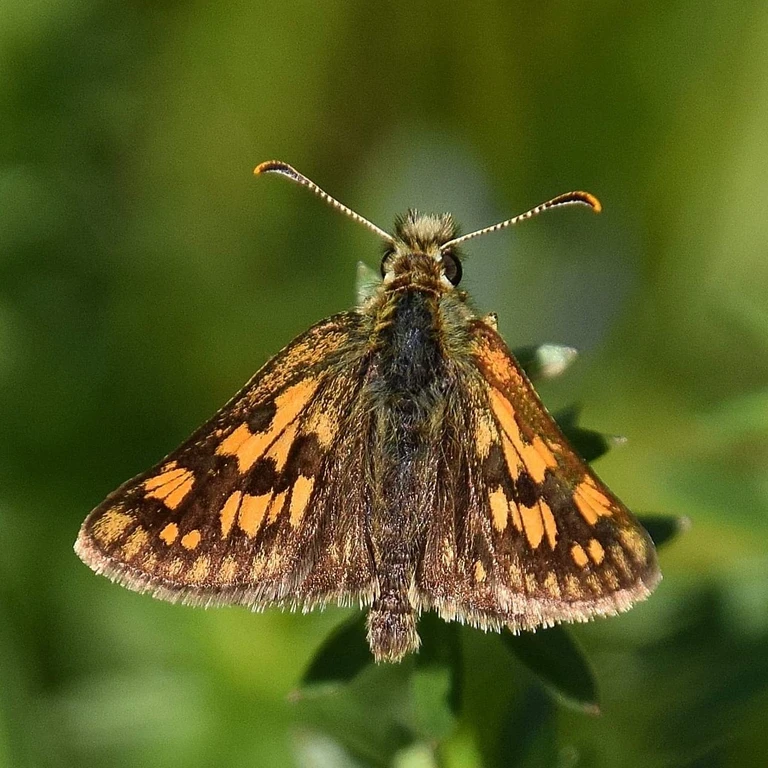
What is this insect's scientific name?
Carterocephalus palaemon
